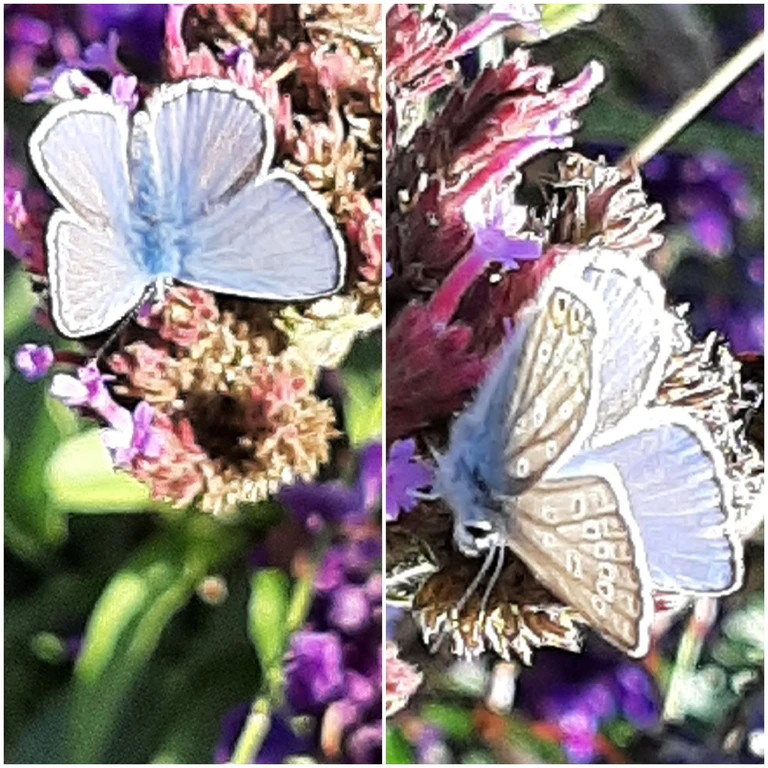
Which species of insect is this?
Polyommatus icarus
